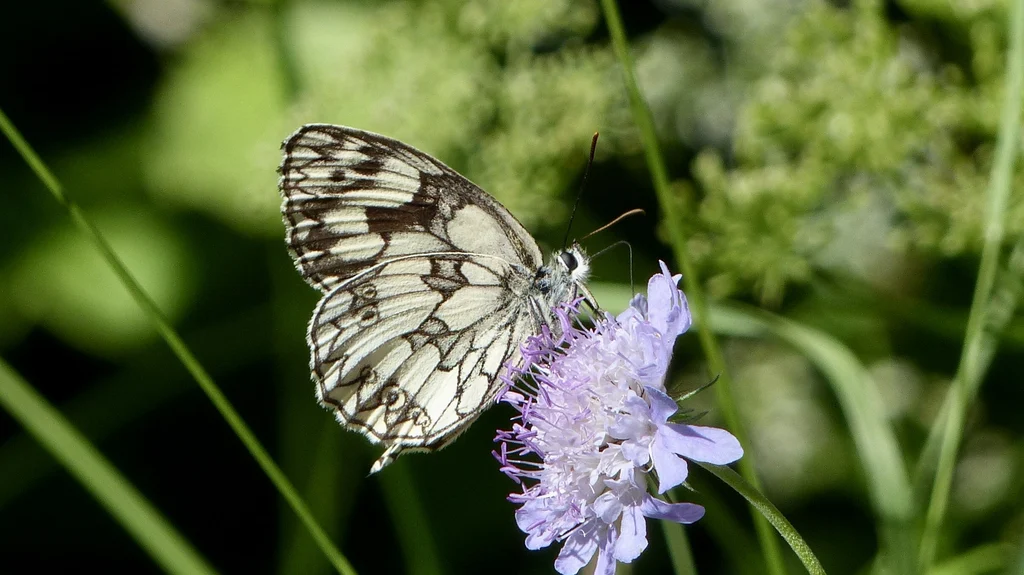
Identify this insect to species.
Melanargia galathea
